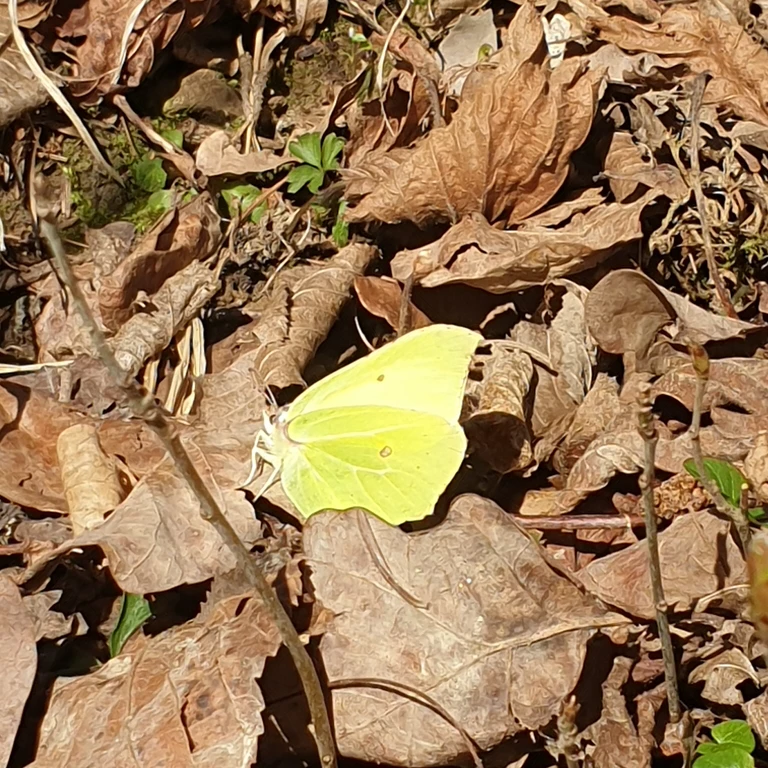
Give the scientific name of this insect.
Gonepteryx rhamni
